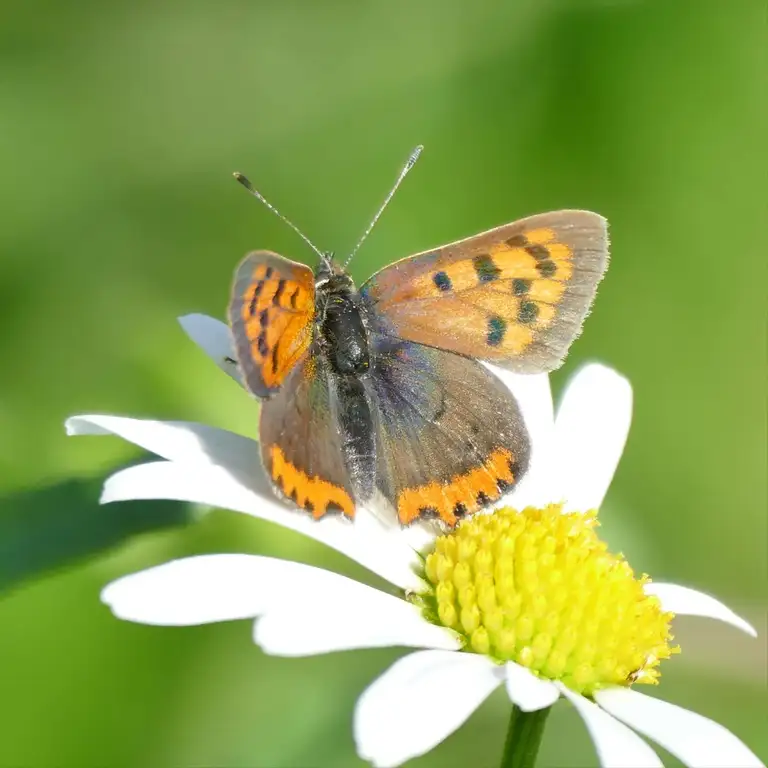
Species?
Lycaena phlaeas
